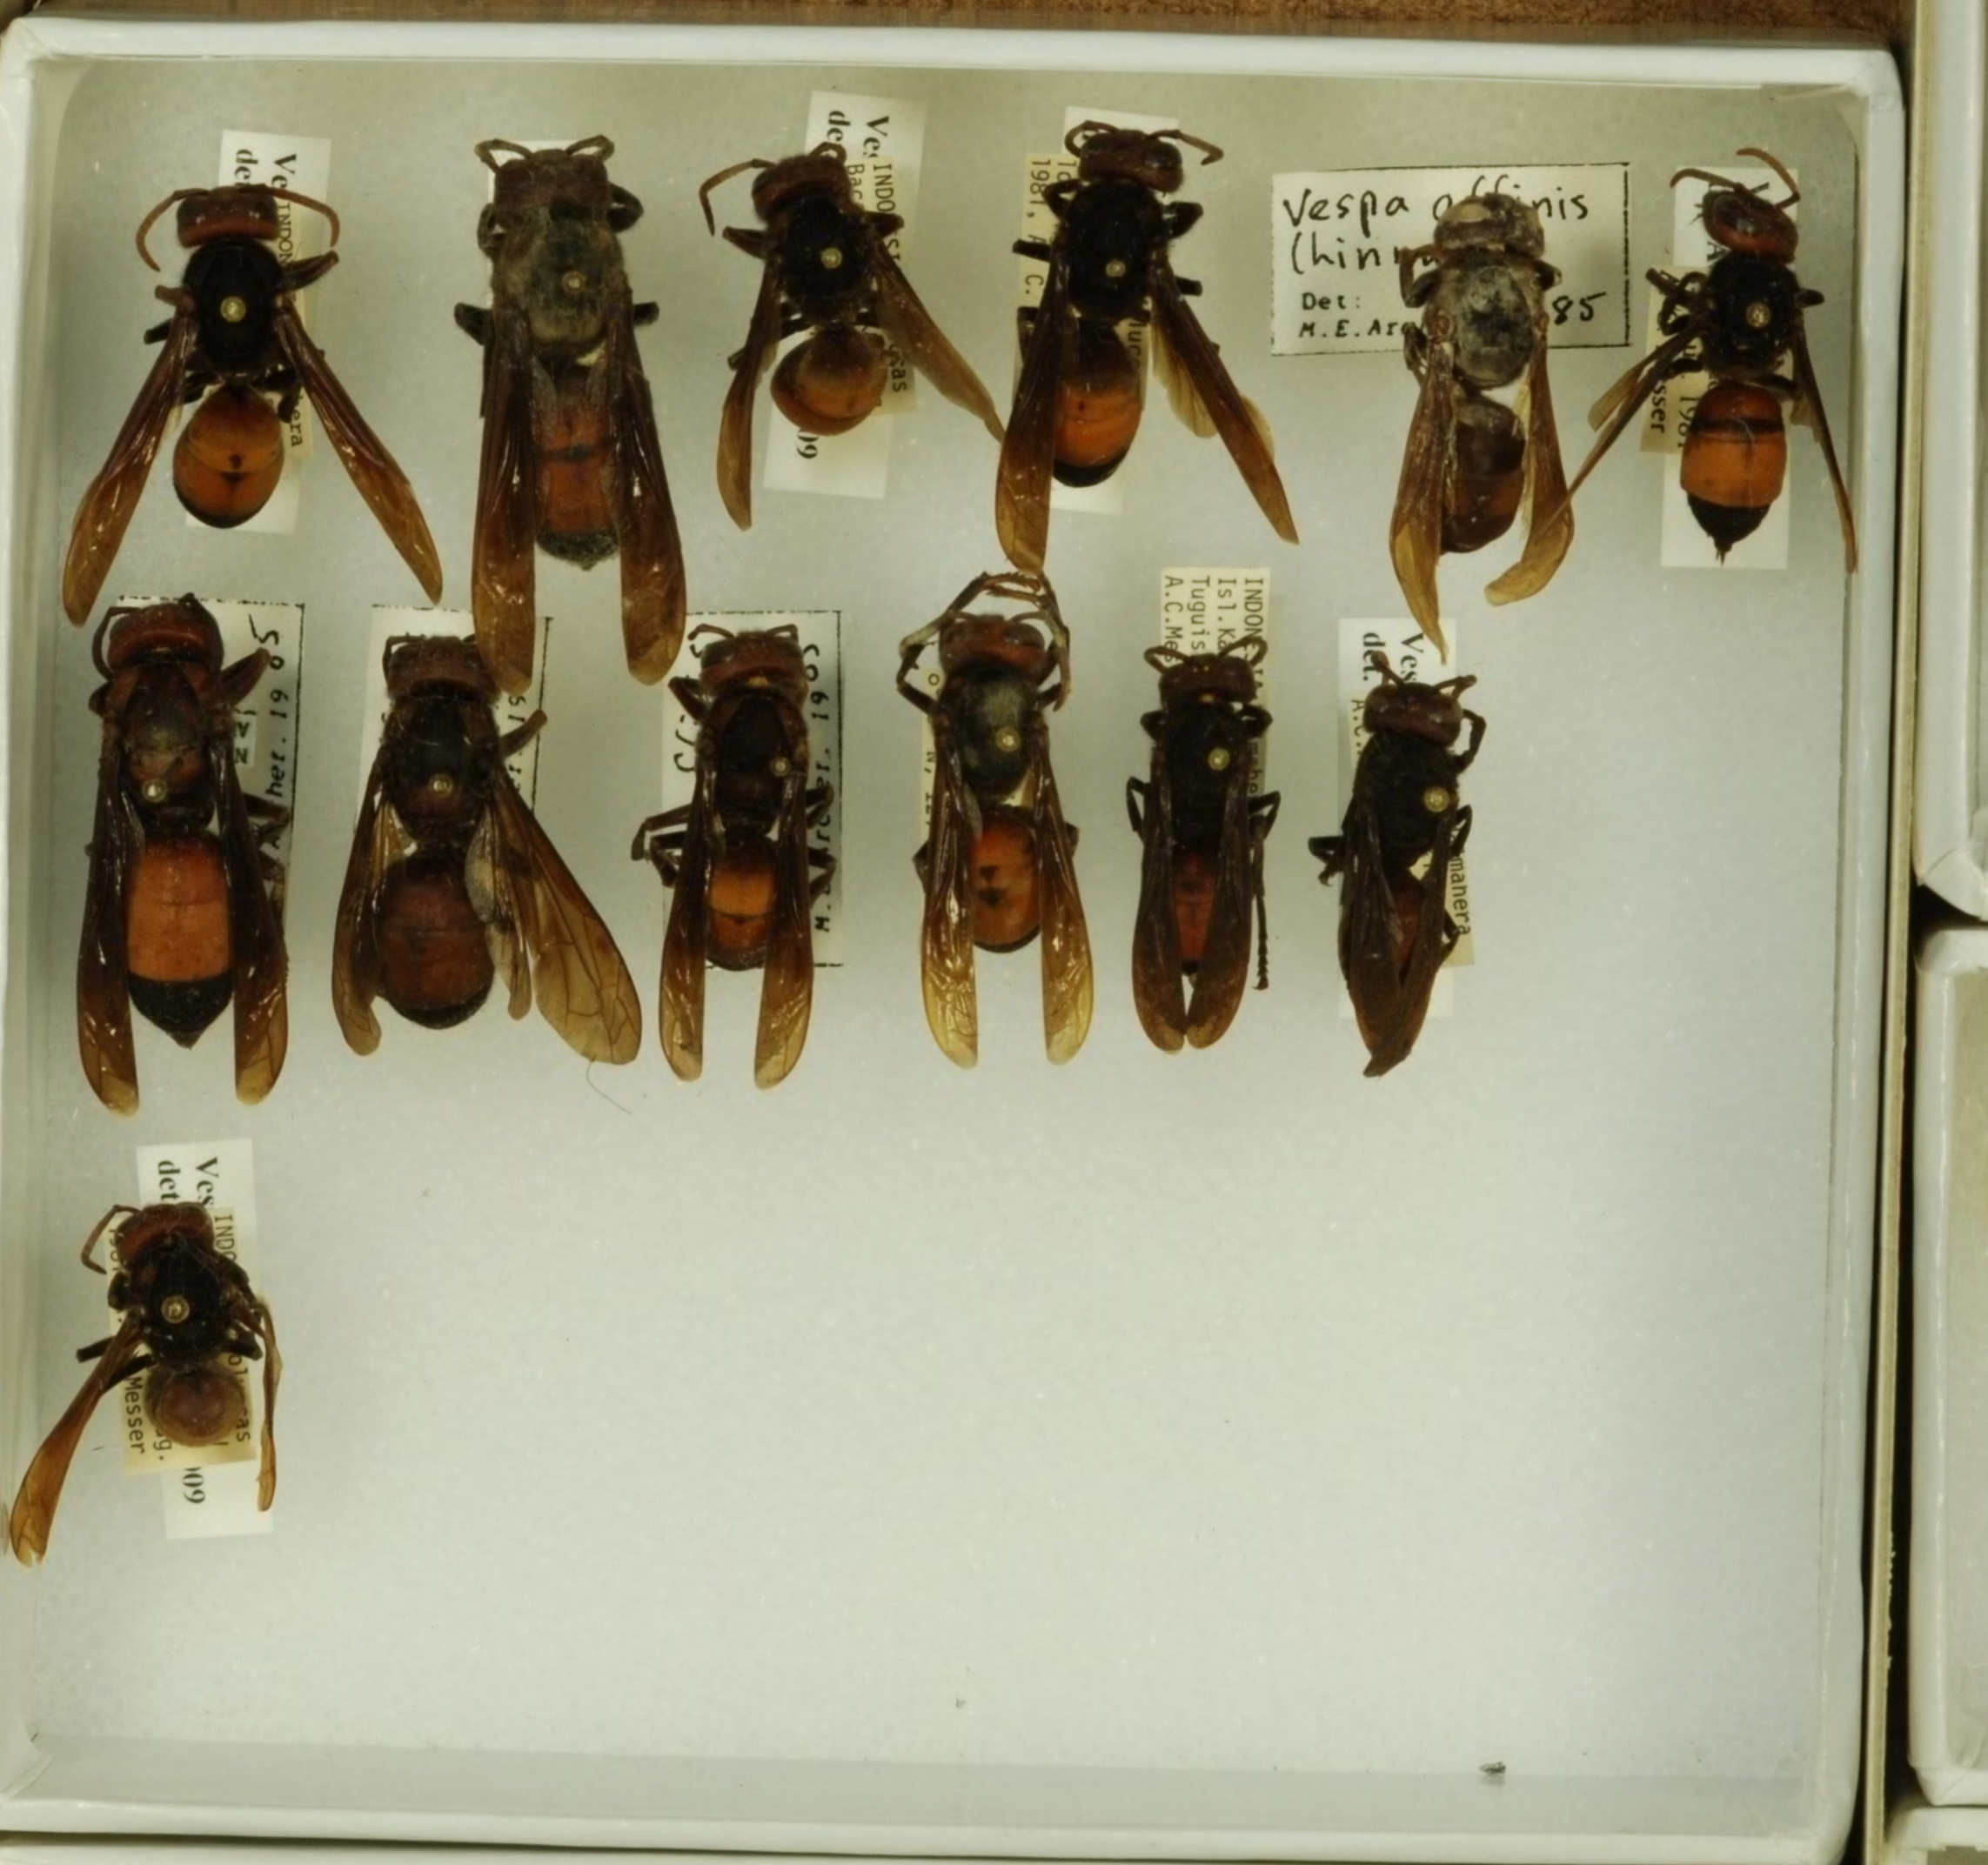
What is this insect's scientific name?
Vespa affinis
